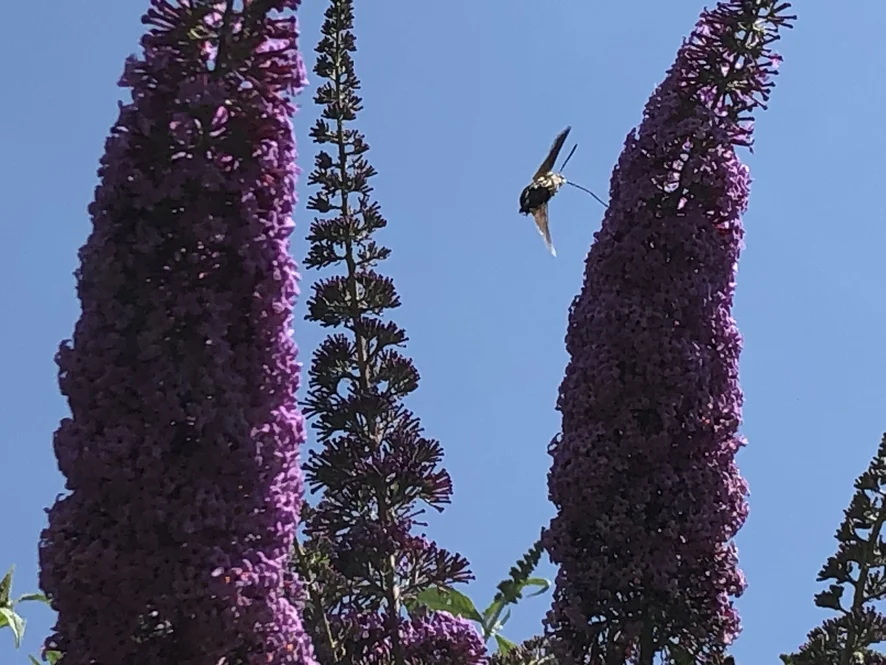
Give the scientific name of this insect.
Macroglossum stellatarum
